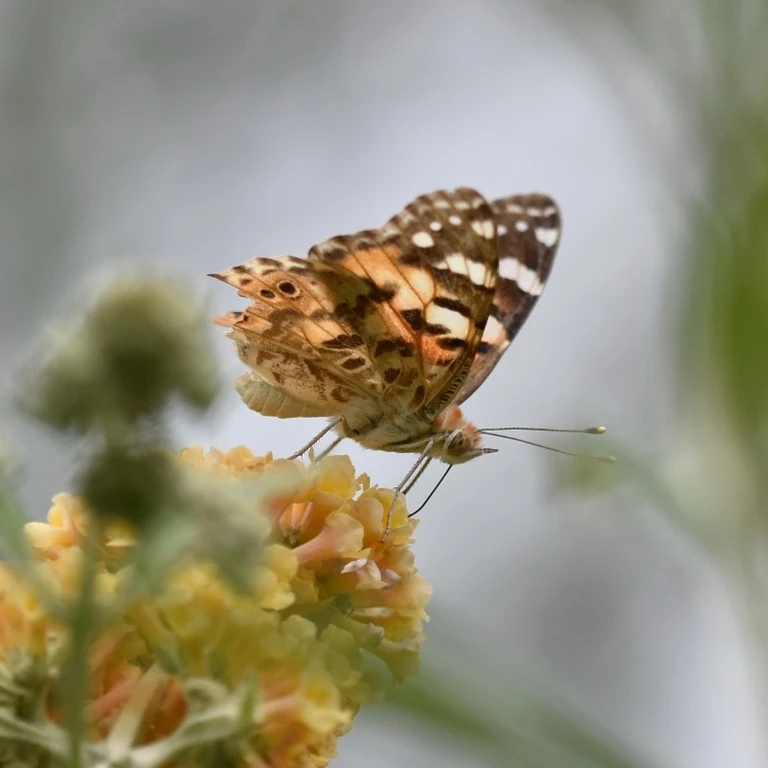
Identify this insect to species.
Vanessa cardui
